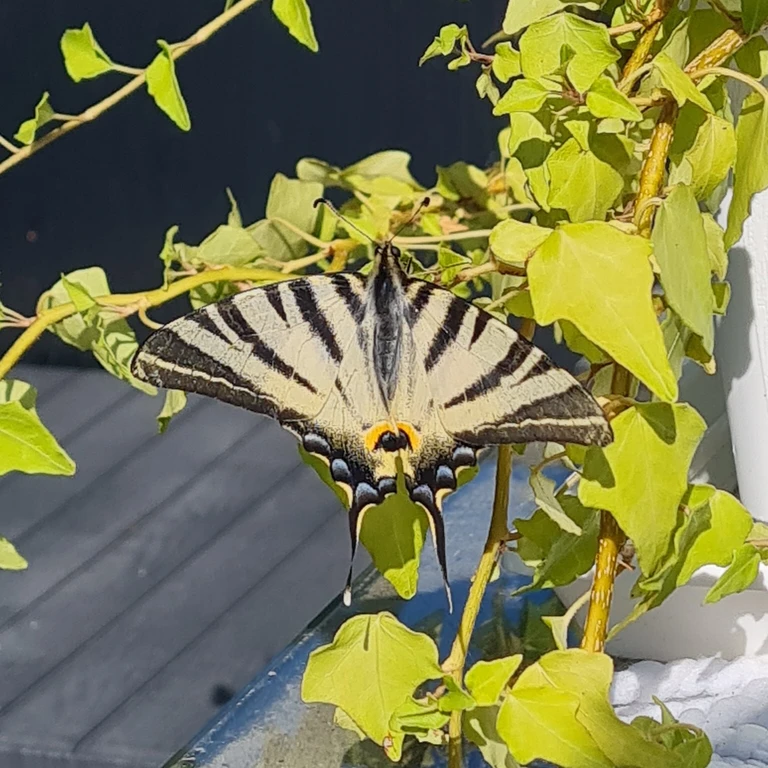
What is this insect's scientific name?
Iphiclides podalirius
